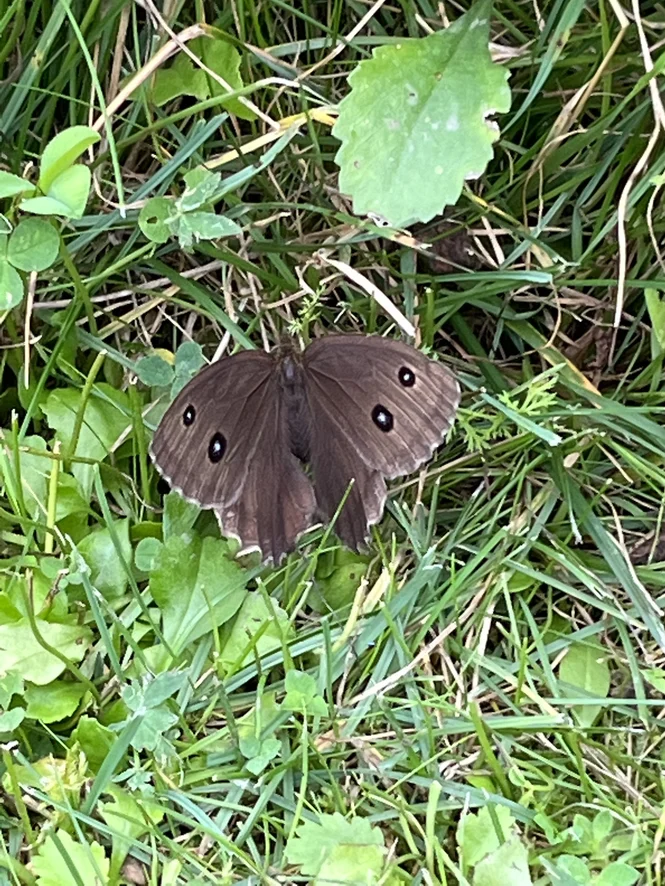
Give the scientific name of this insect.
Minois dryas
